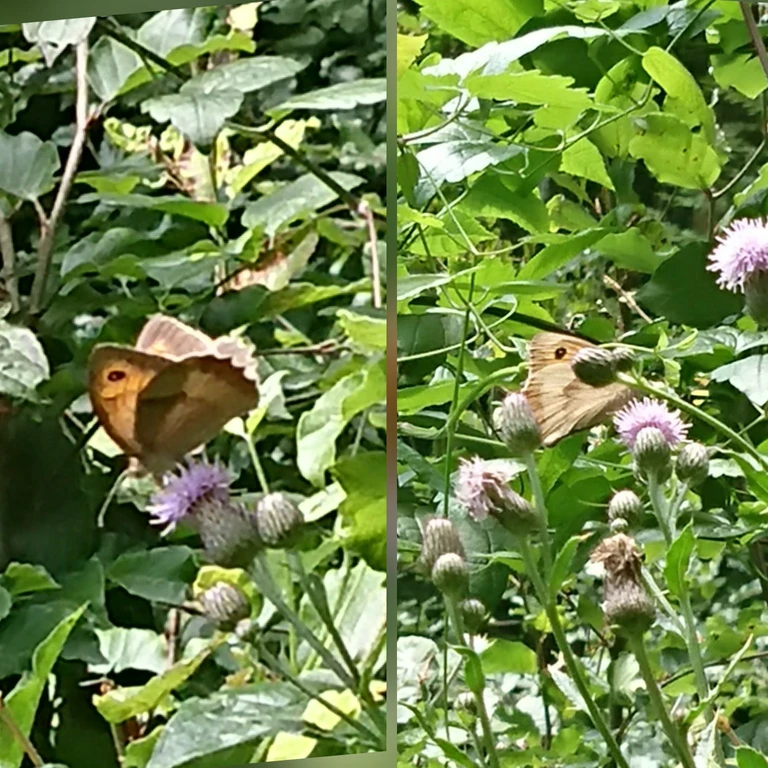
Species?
Maniola jurtina
